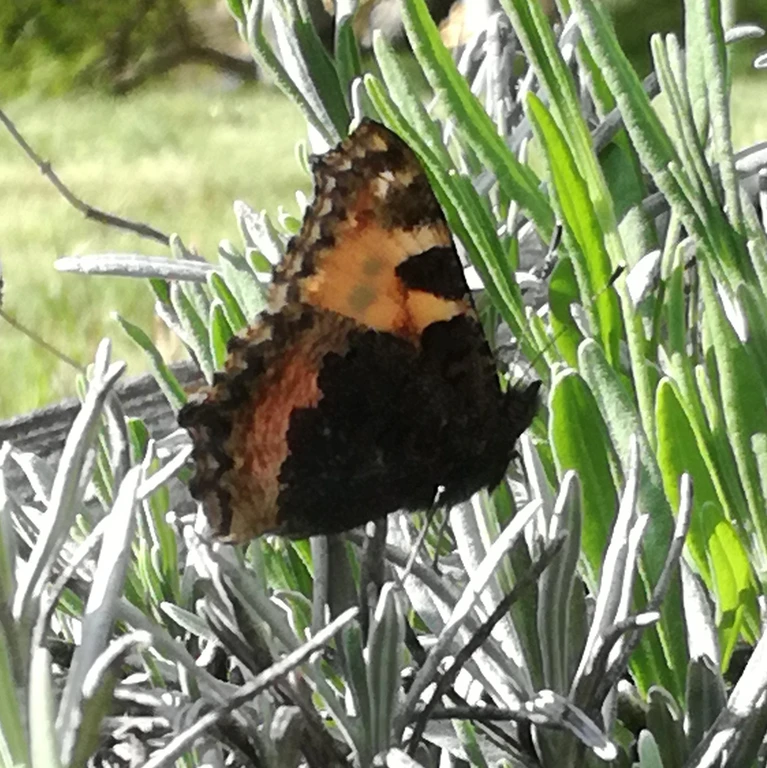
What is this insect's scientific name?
Aglais urticae
